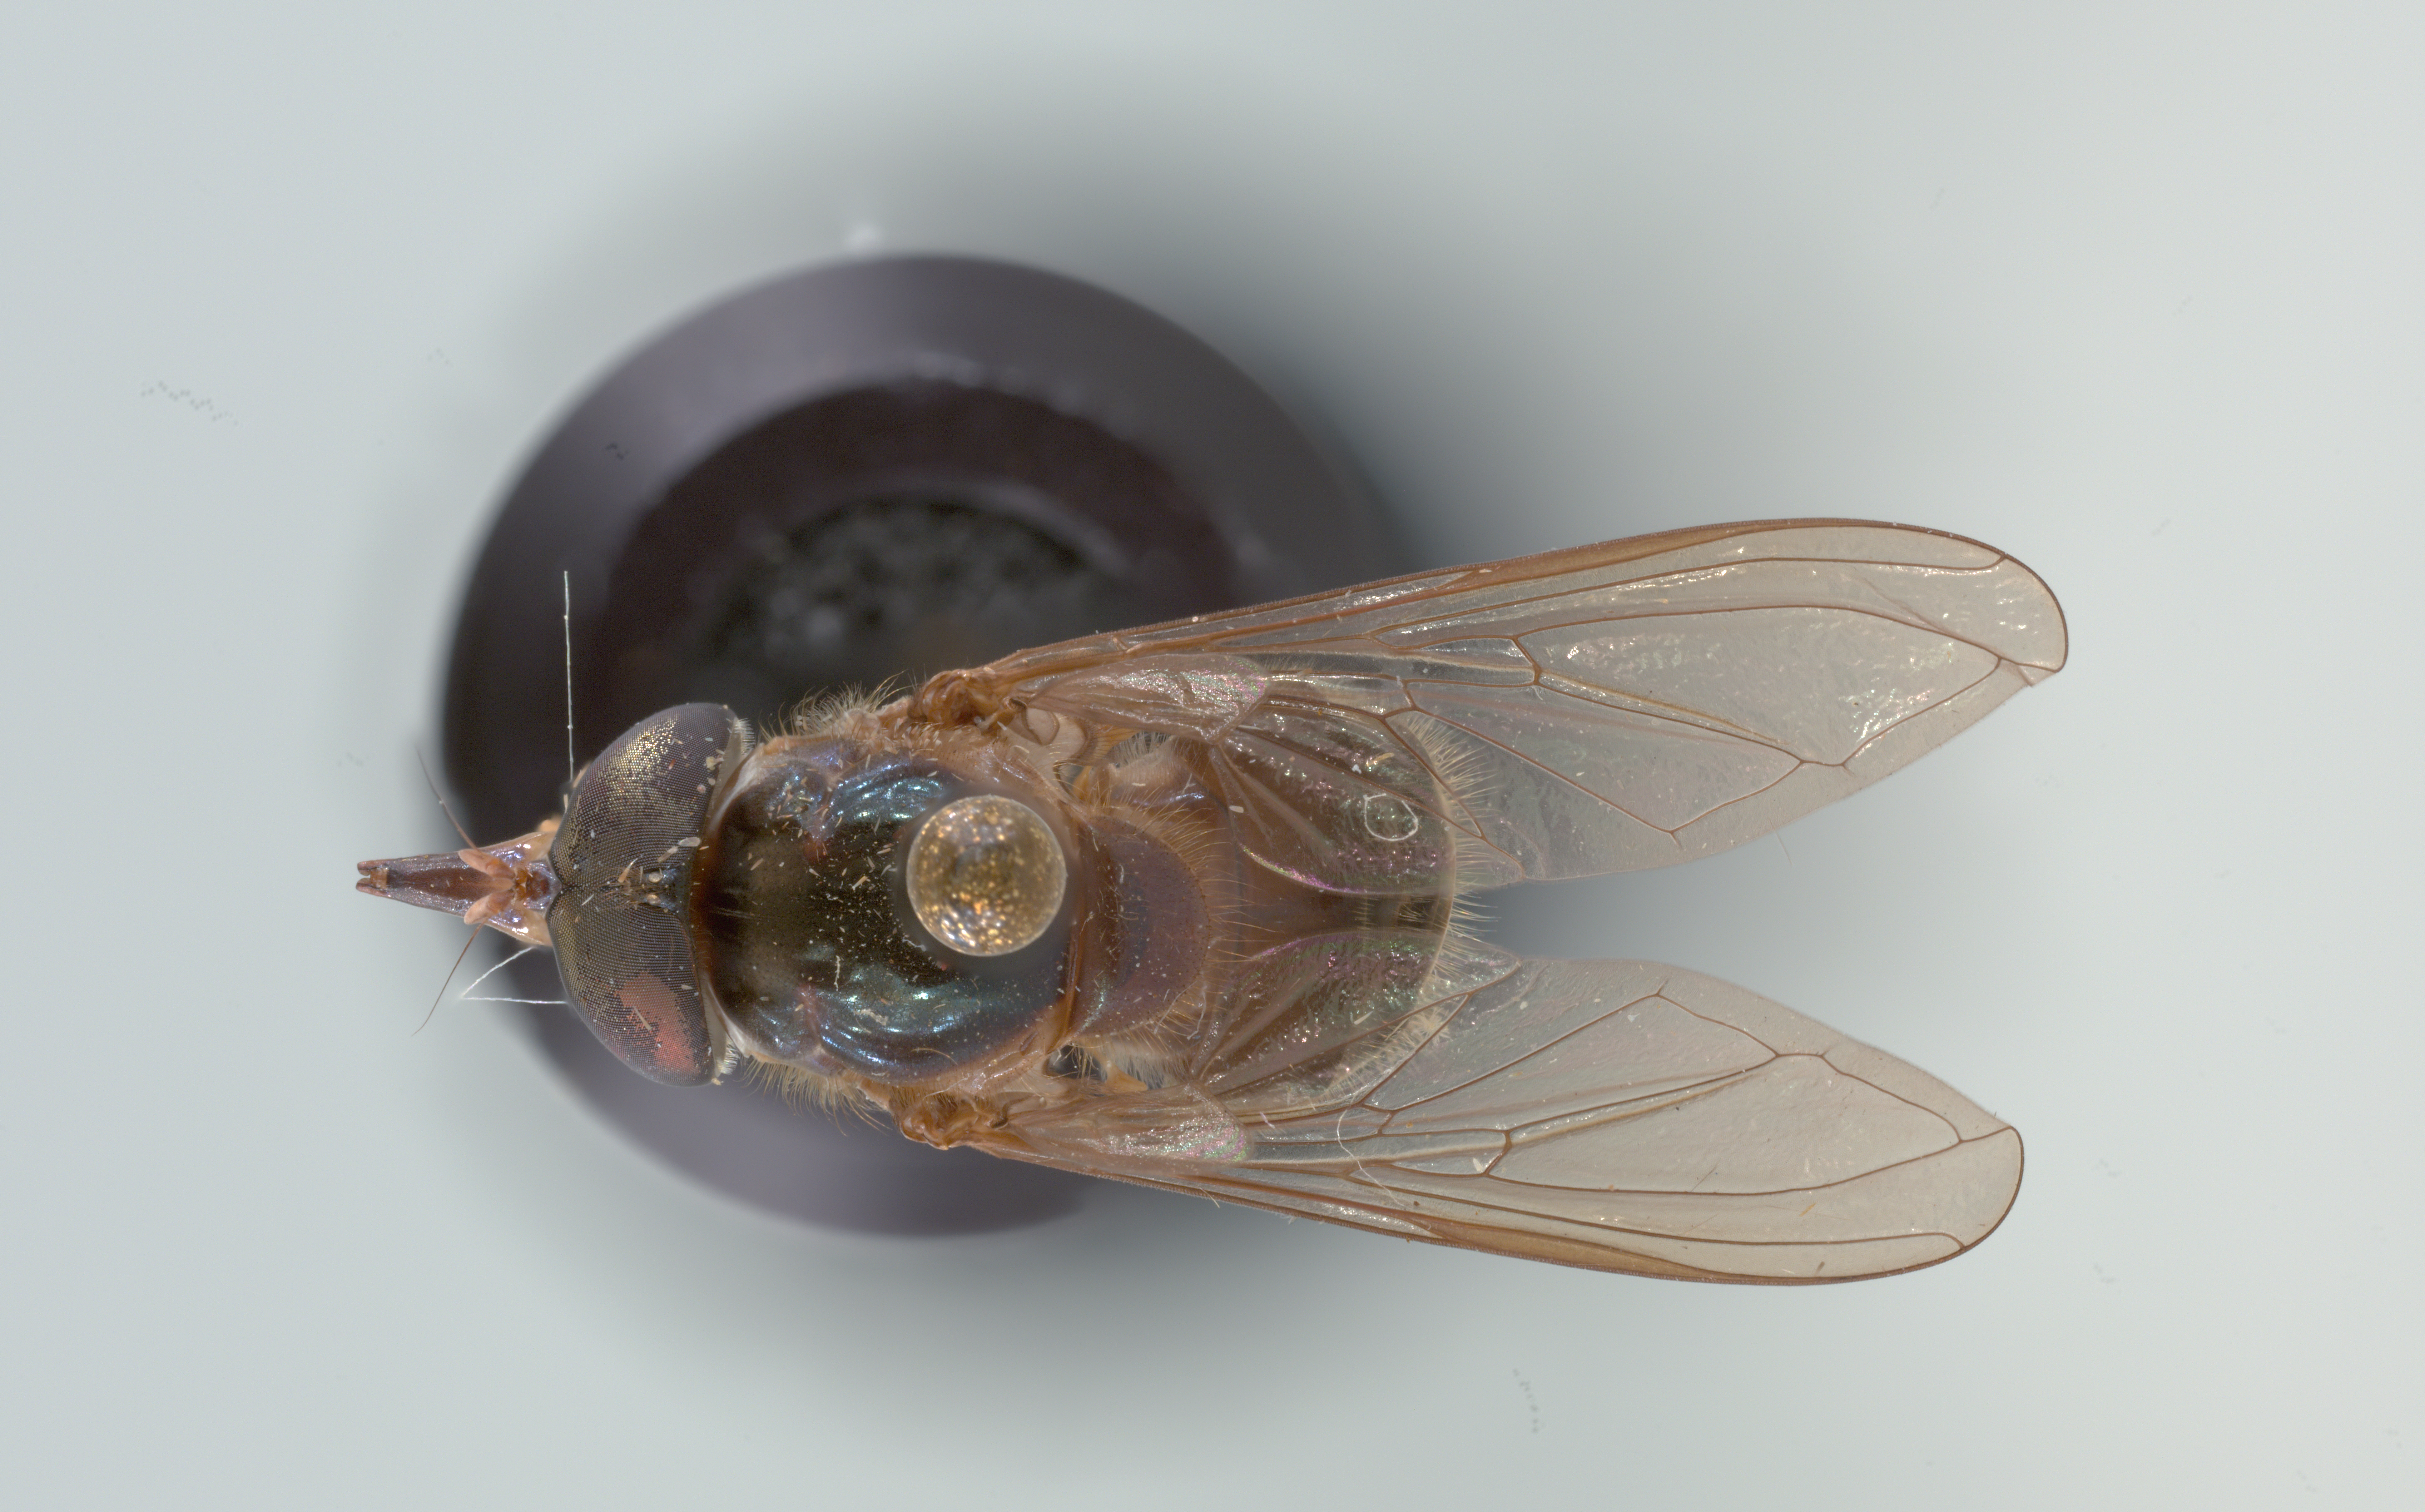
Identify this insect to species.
Rhingia fuscipes
